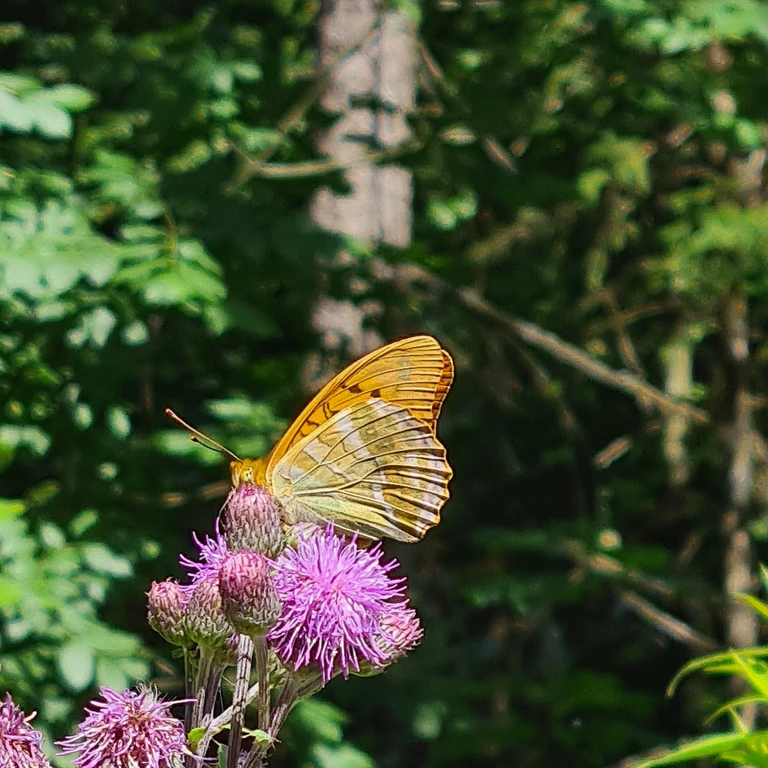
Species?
Argynnis paphia
